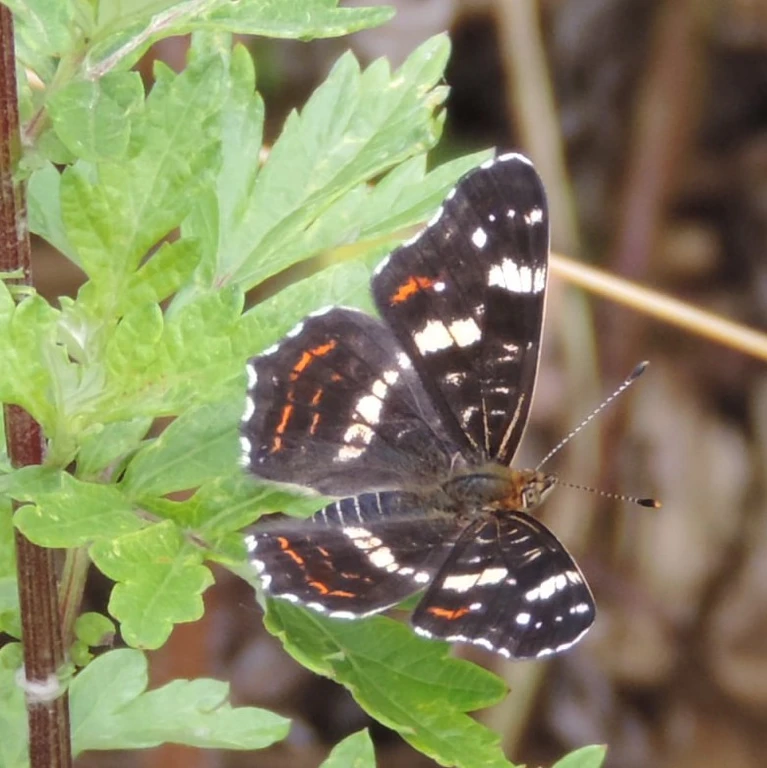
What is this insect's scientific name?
Araschnia levana
